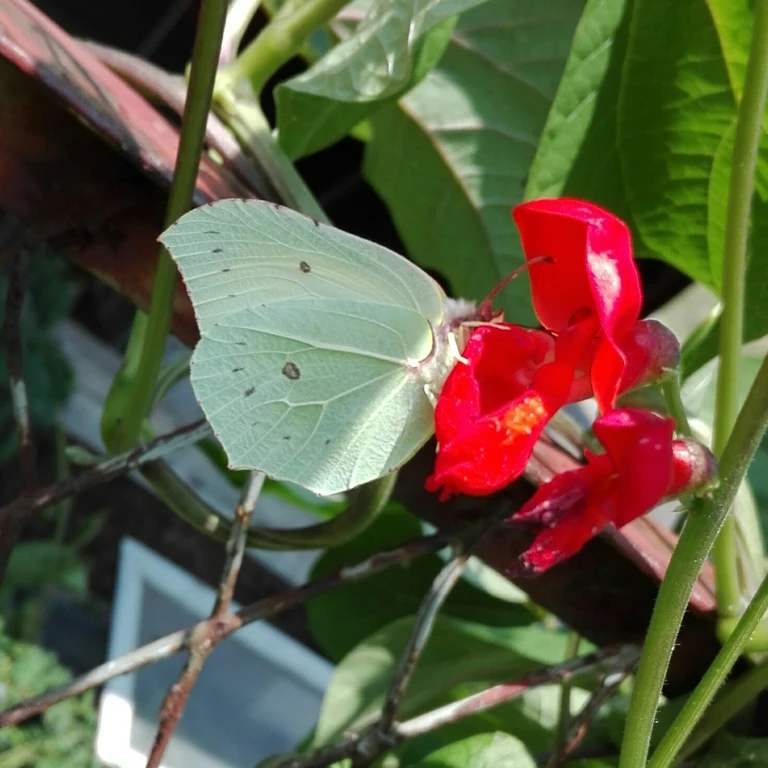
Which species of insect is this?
Gonepteryx rhamni
